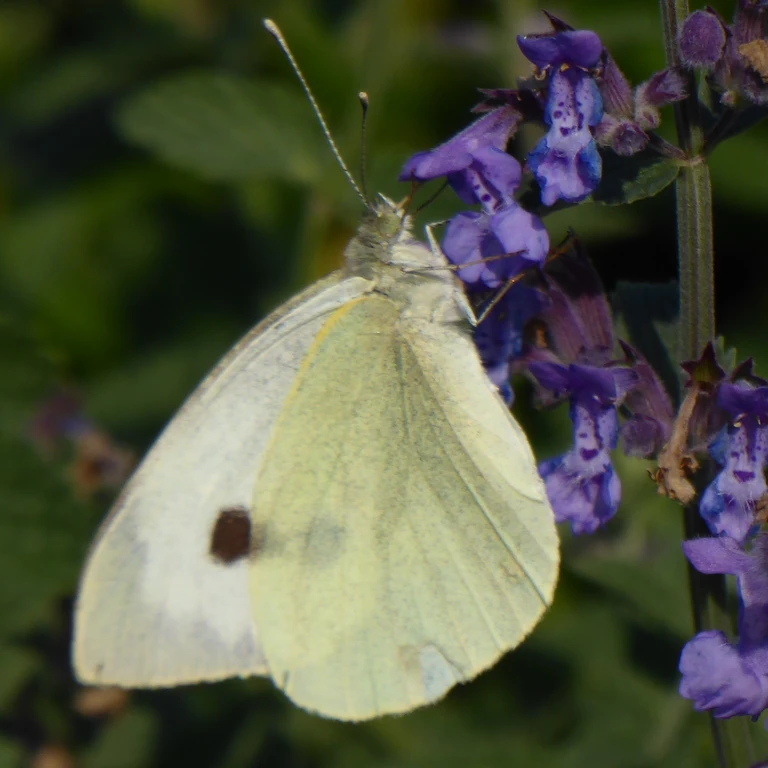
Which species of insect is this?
Pieris brassicae
